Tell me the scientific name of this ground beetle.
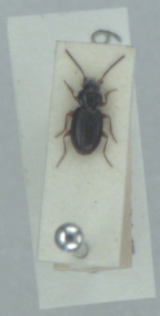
Bembidion mannerheimii
